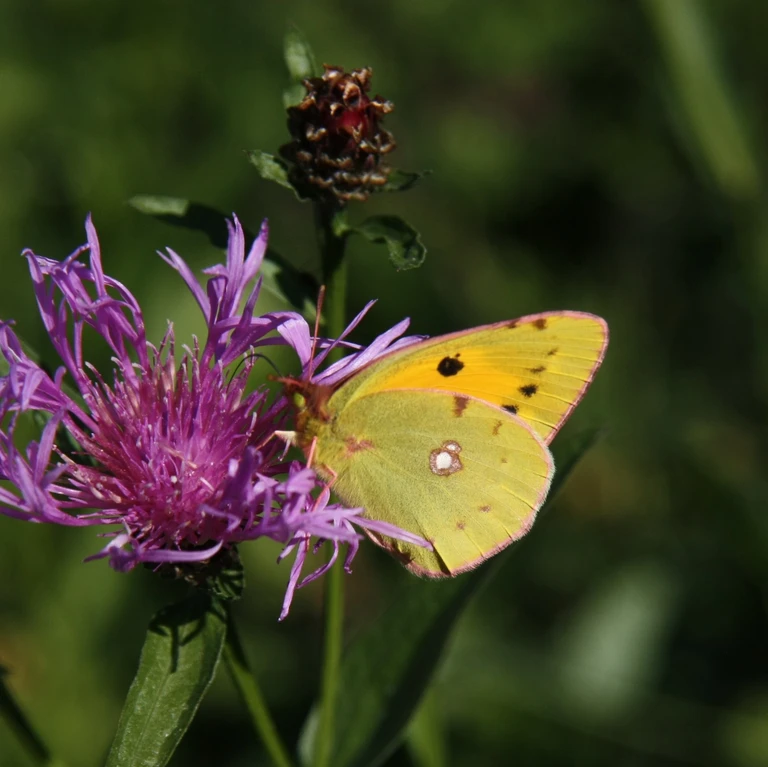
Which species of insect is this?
Colias croceus
